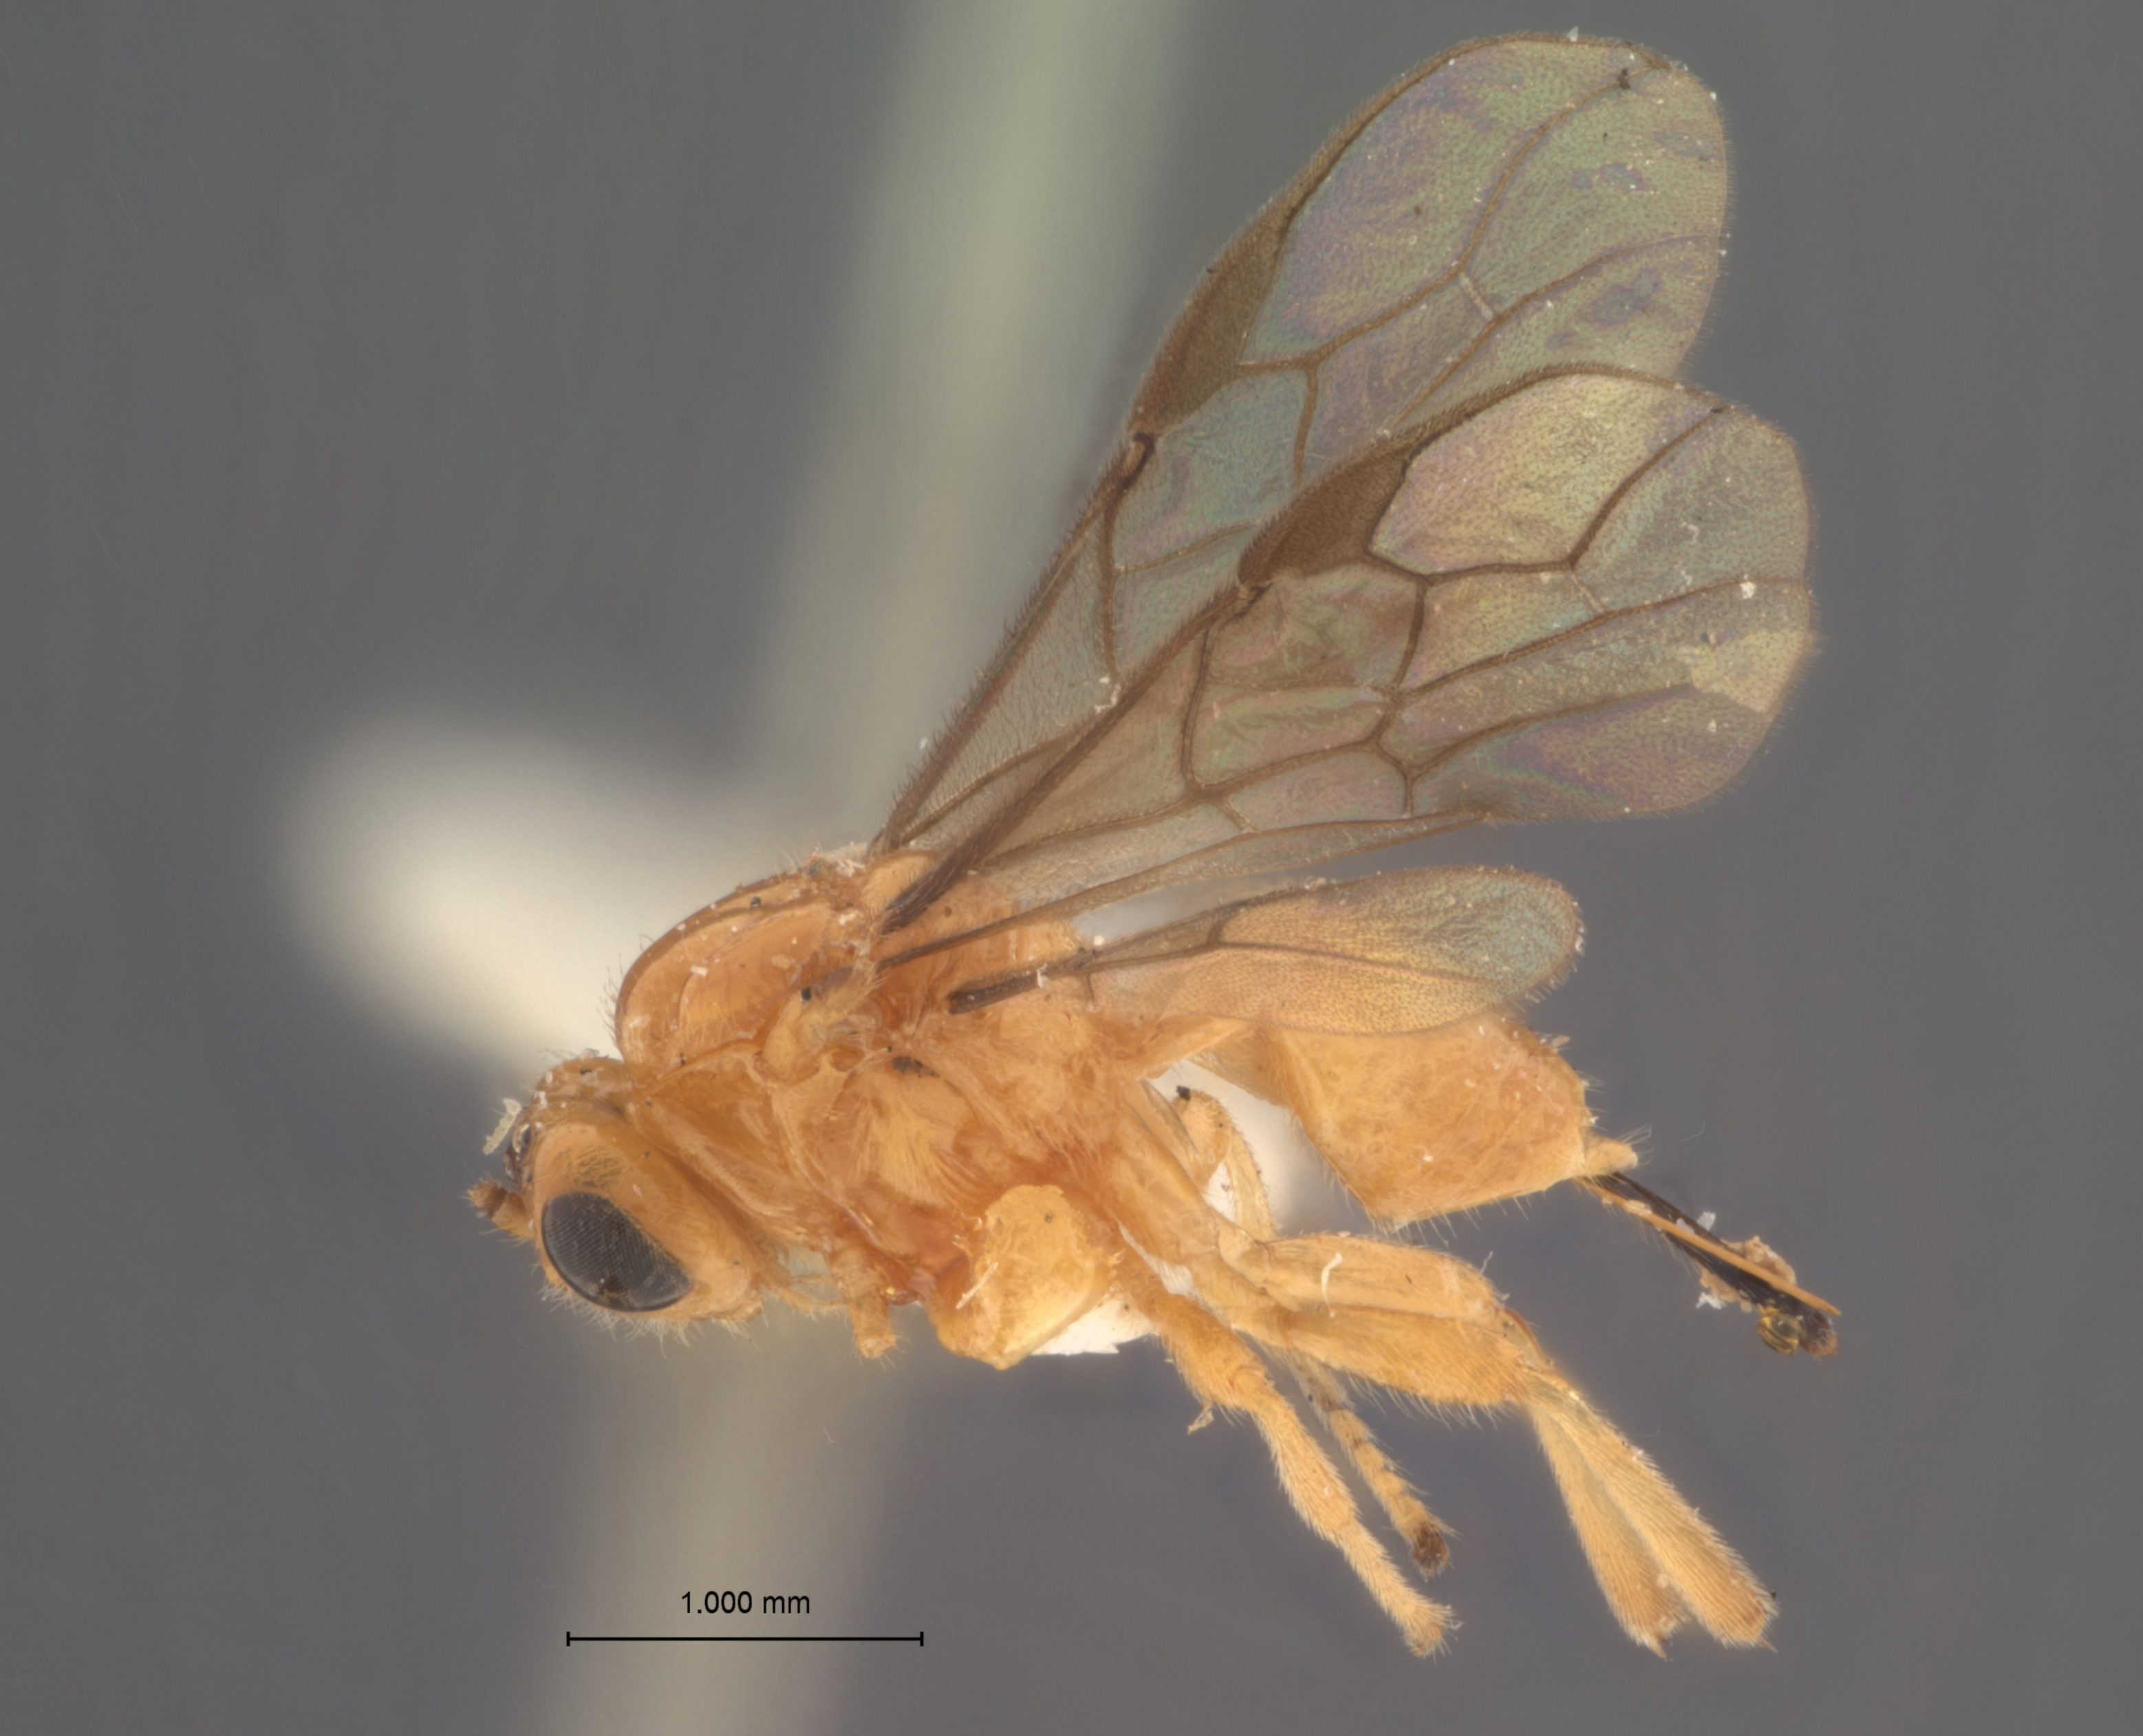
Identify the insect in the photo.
Opius anastrephae
